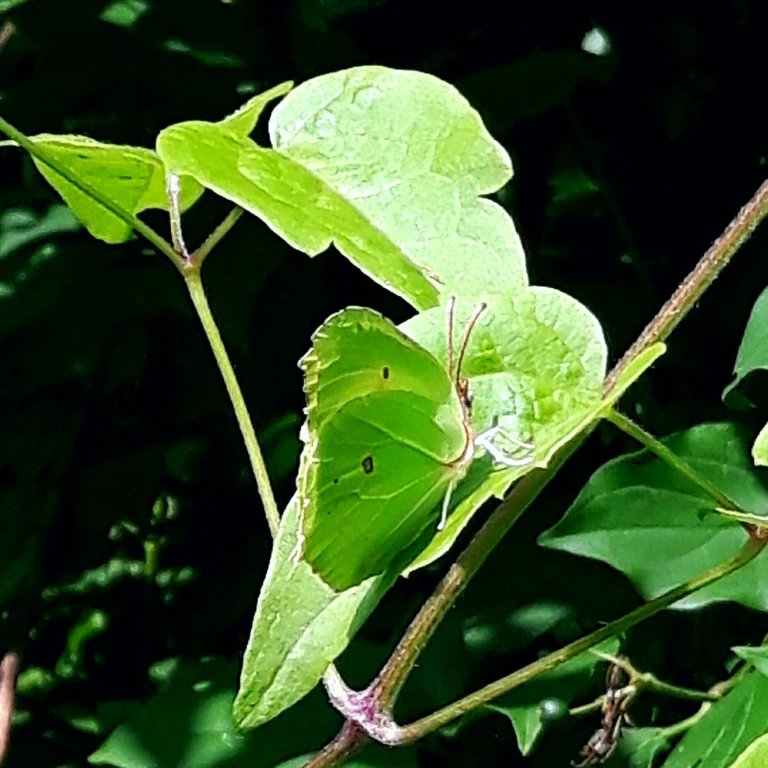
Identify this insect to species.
Gonepteryx rhamni
